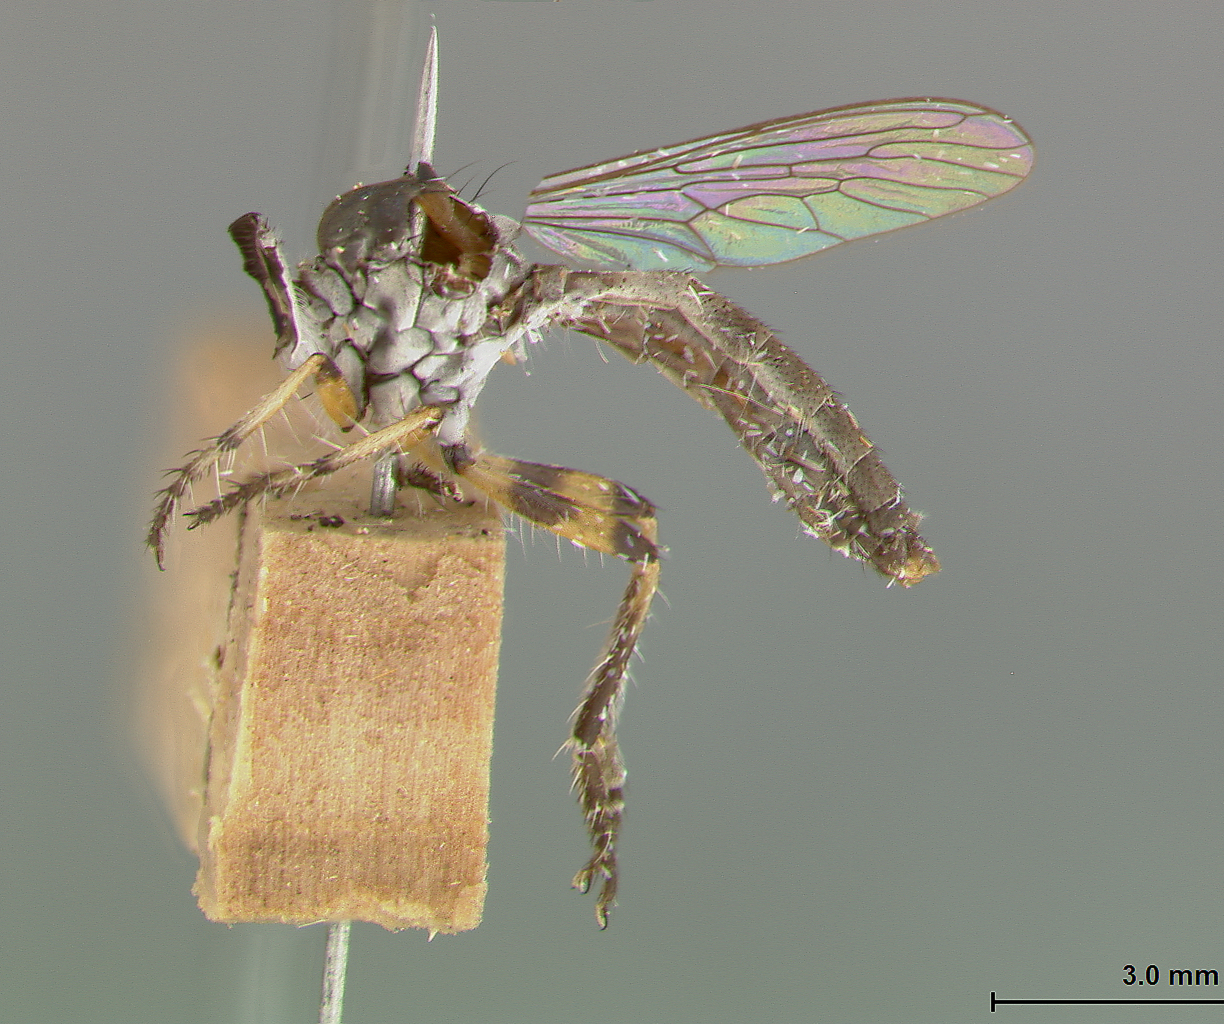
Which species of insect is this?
Ommatius lineolatus
